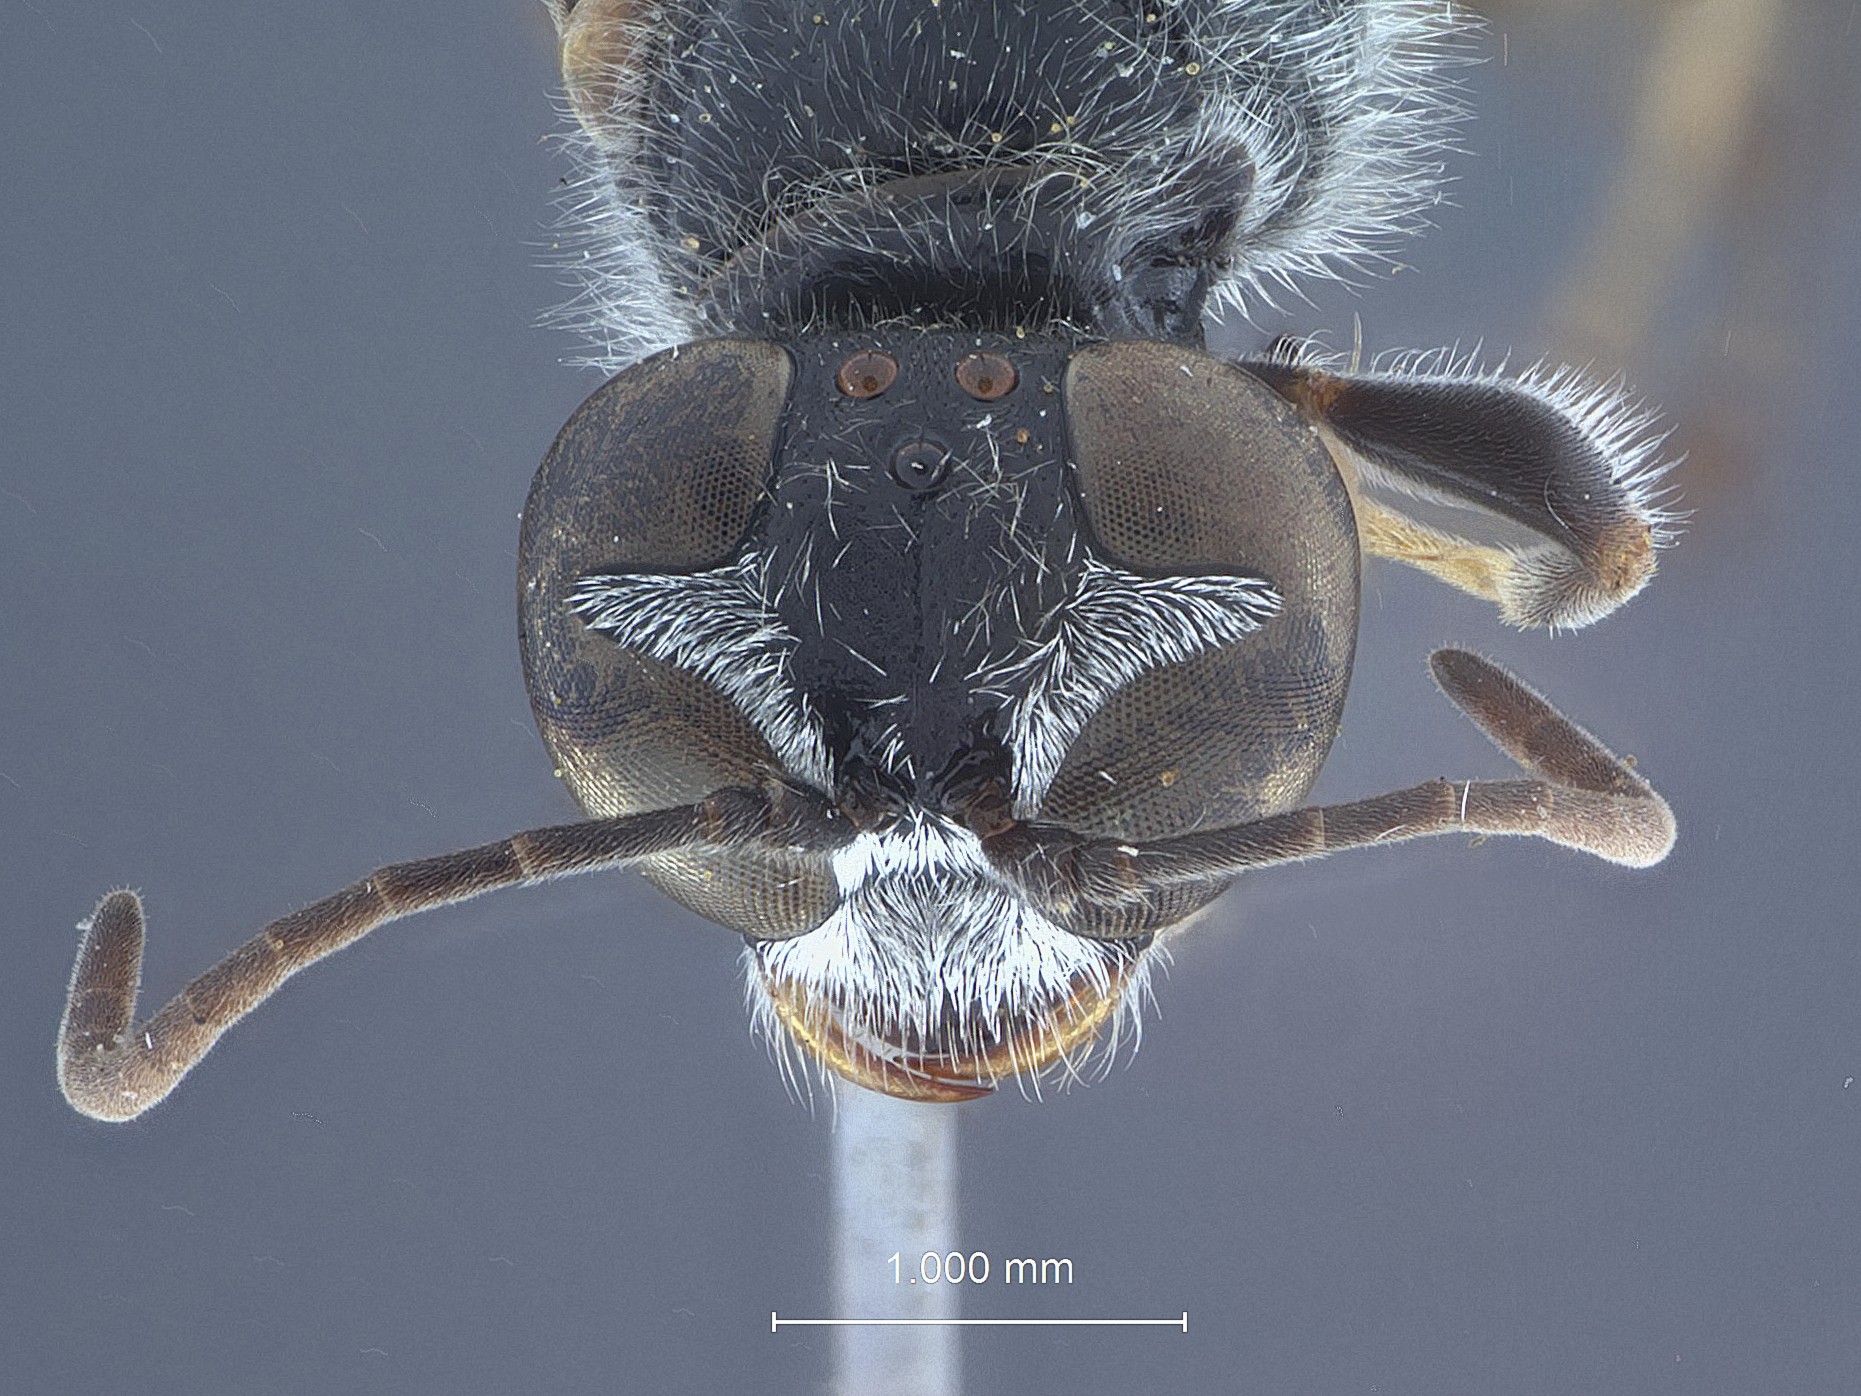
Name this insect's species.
Trypoxylon puliense
